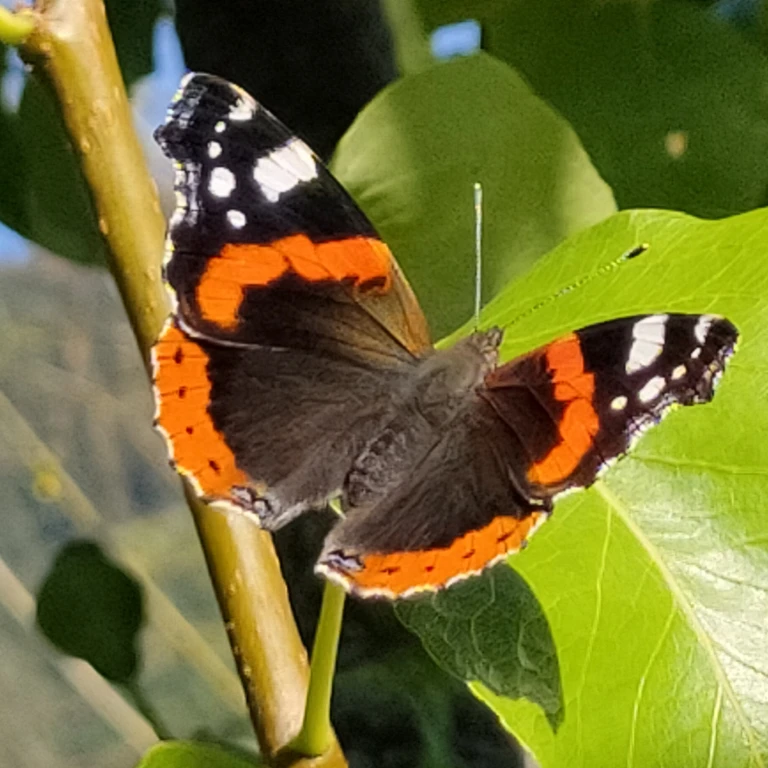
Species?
Vanessa atalanta
